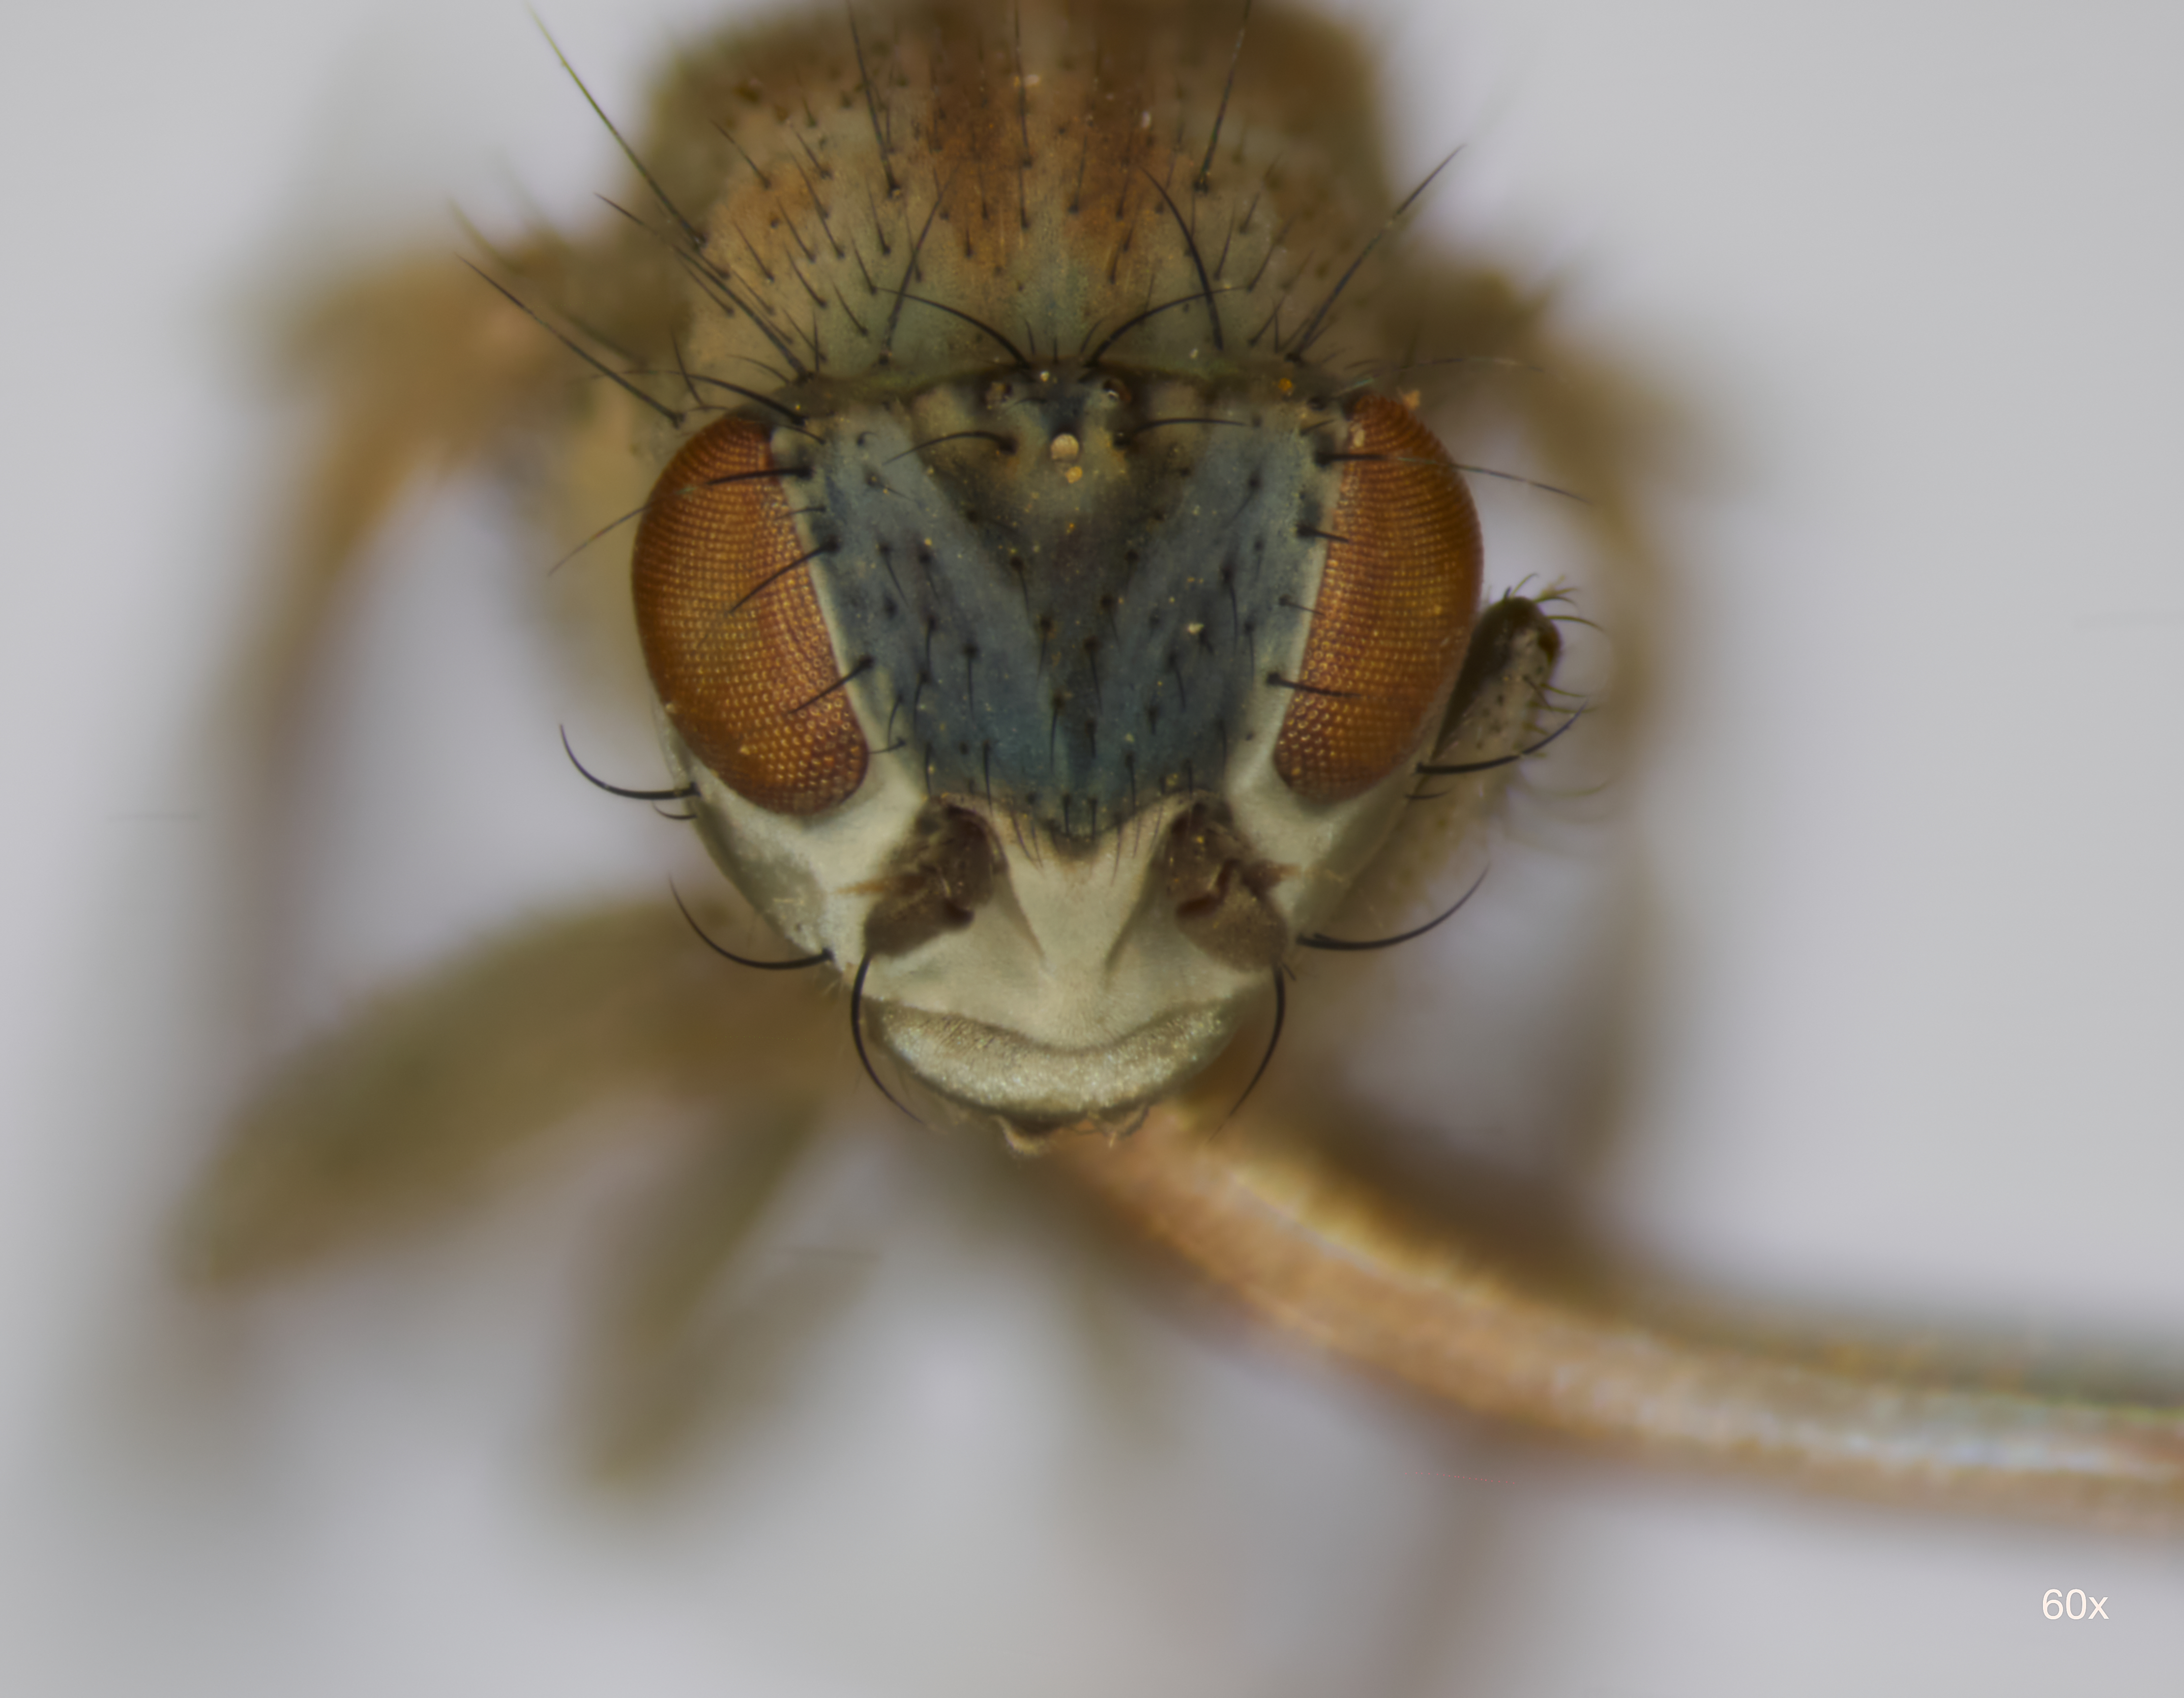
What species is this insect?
Canace stuckenbergi
